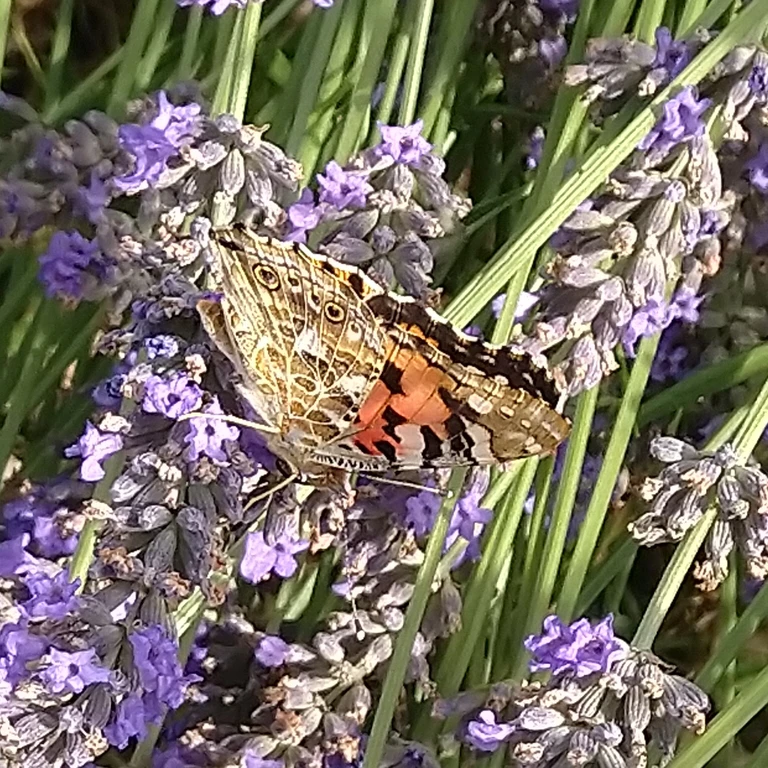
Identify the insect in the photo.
Vanessa cardui
